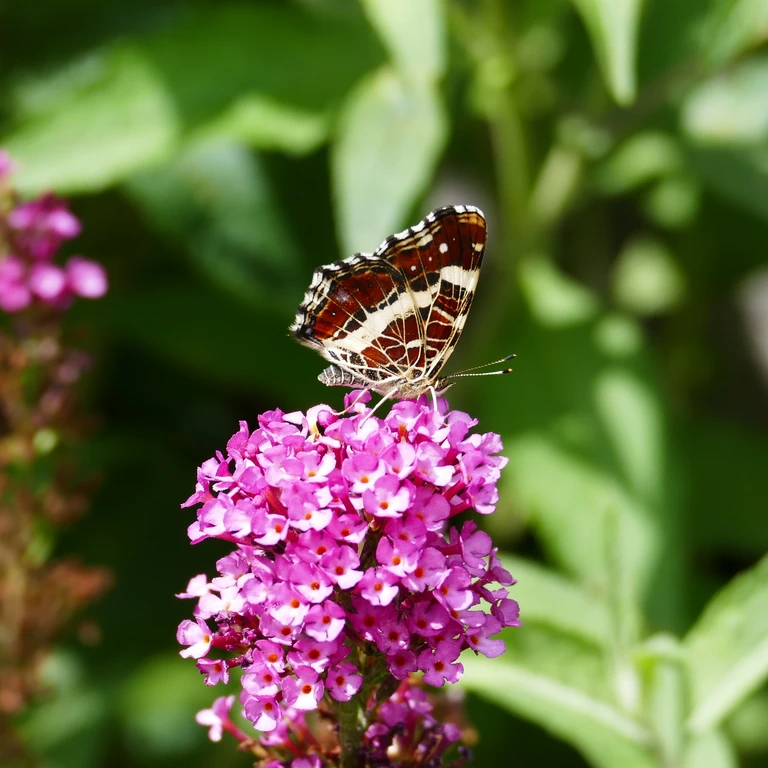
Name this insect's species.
Araschnia levana
